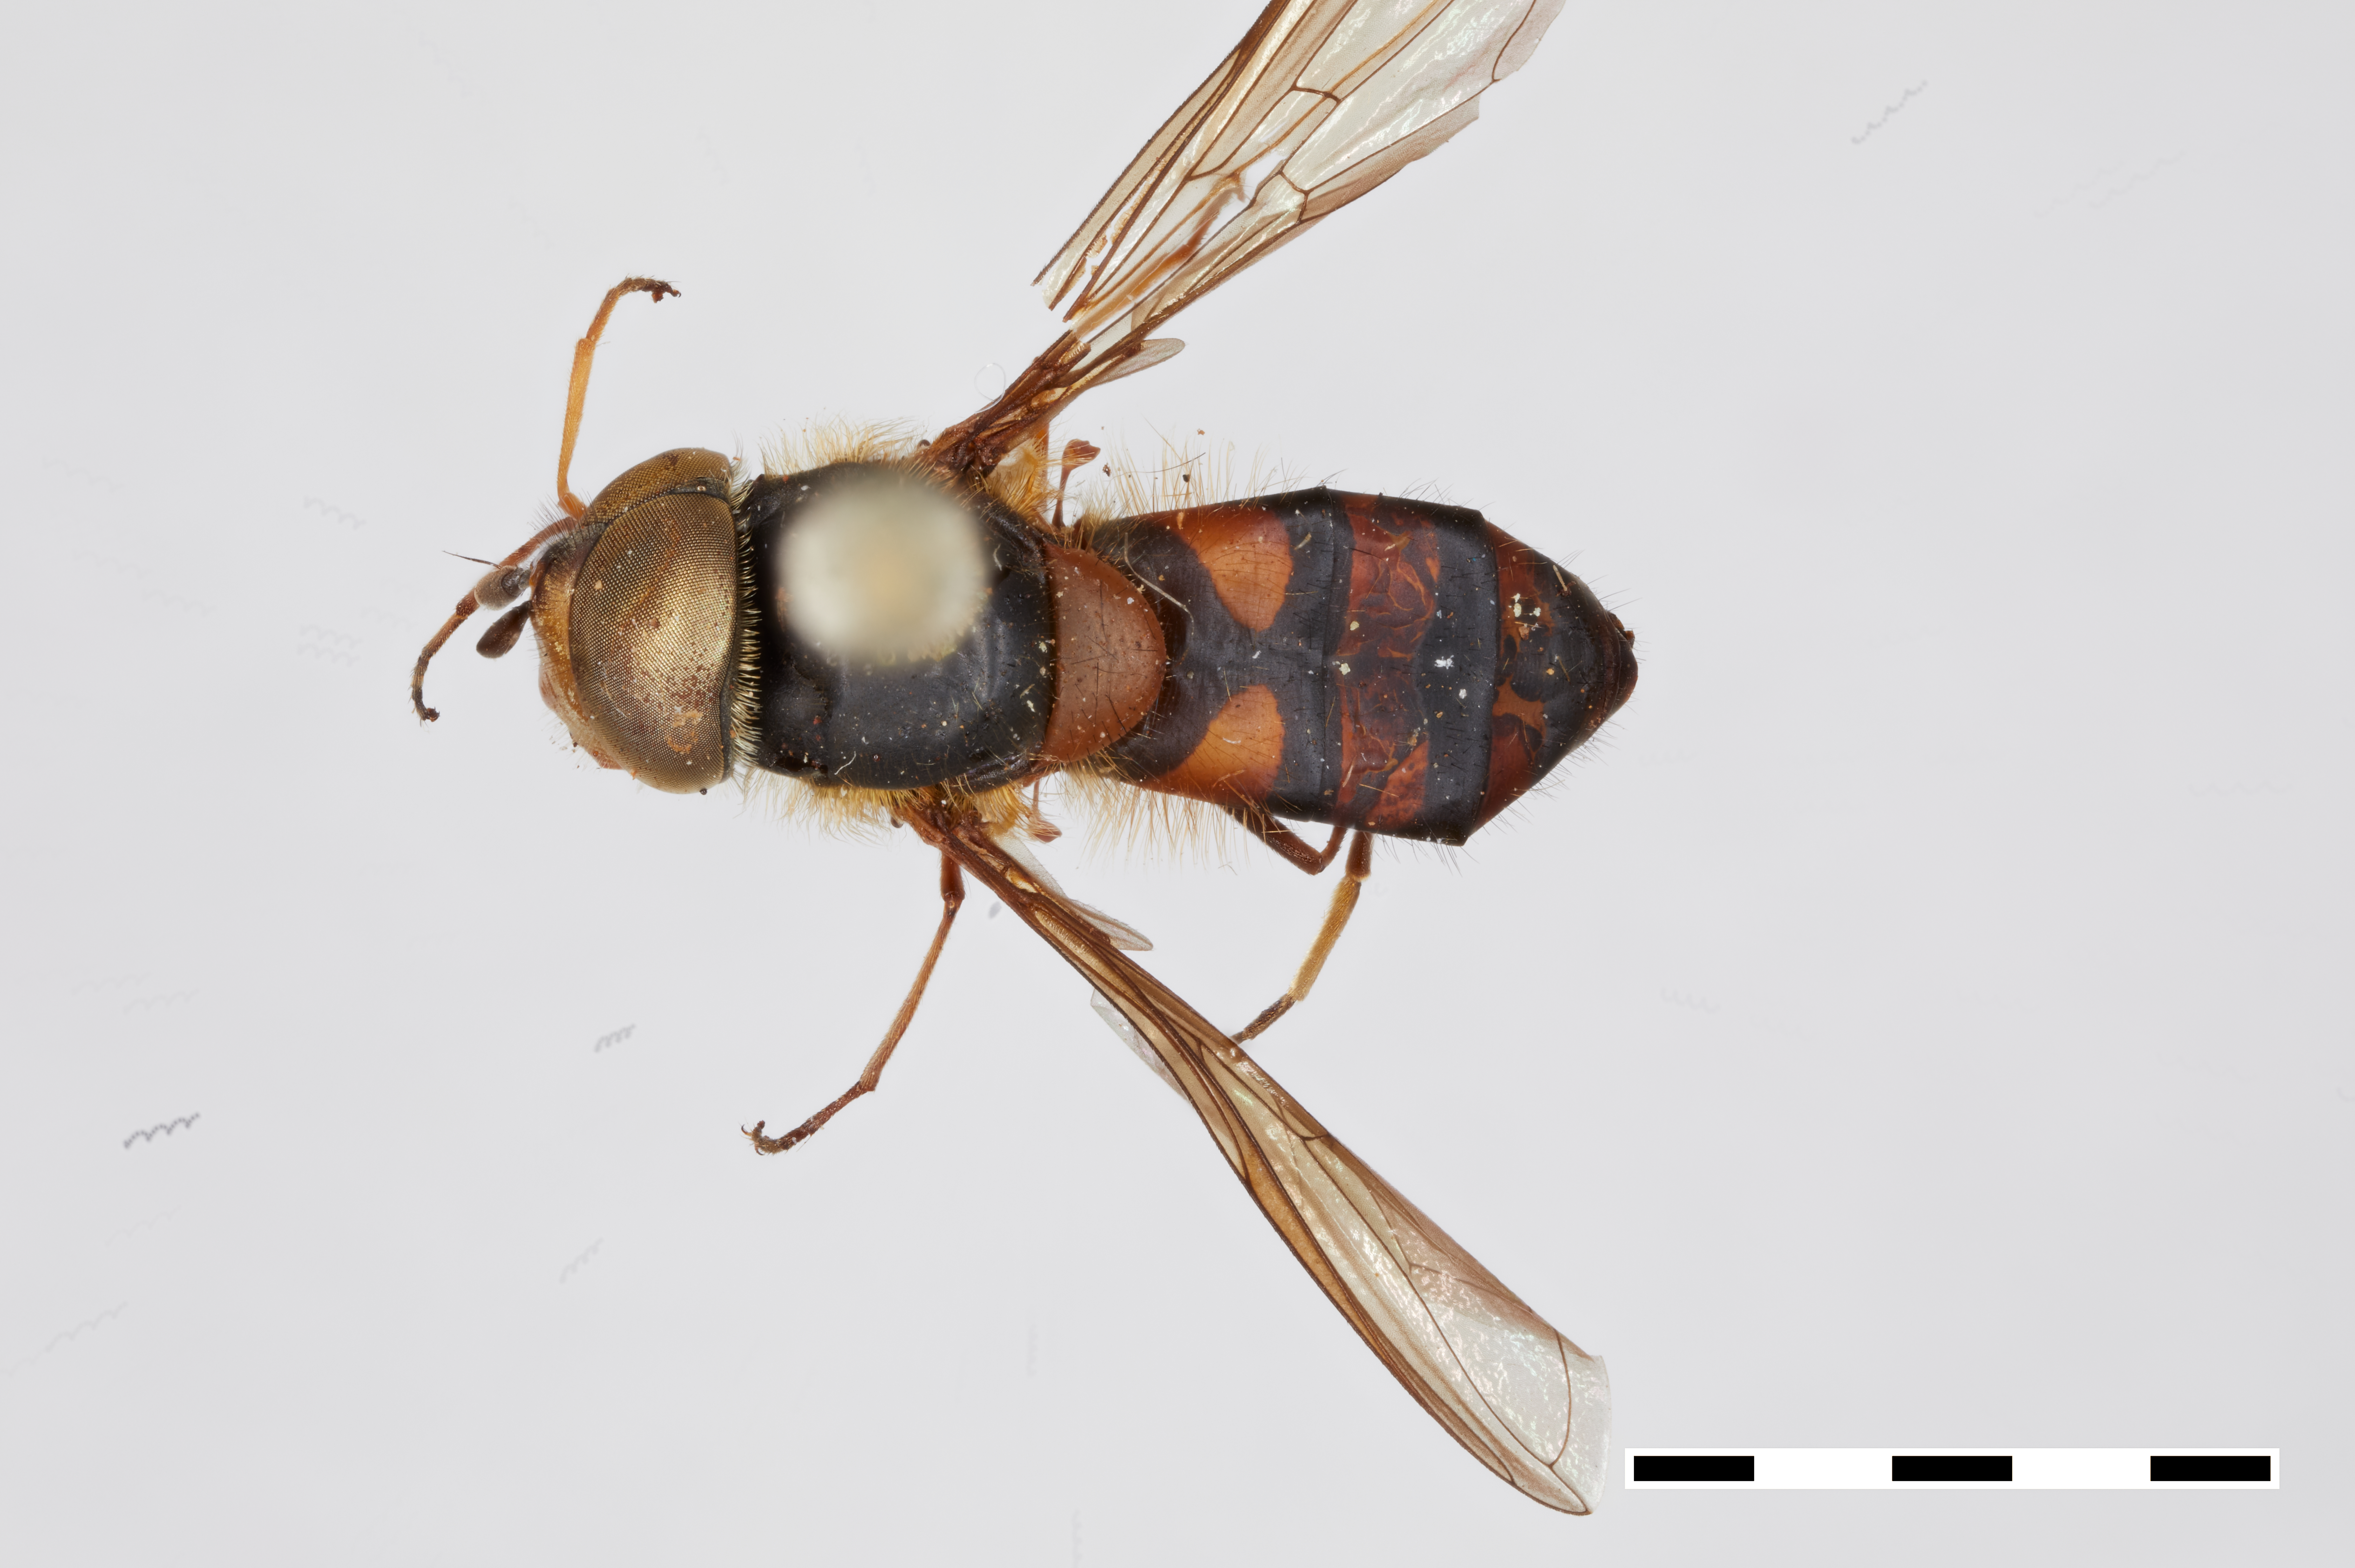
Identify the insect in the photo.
Parasyrphus kashmiricus
